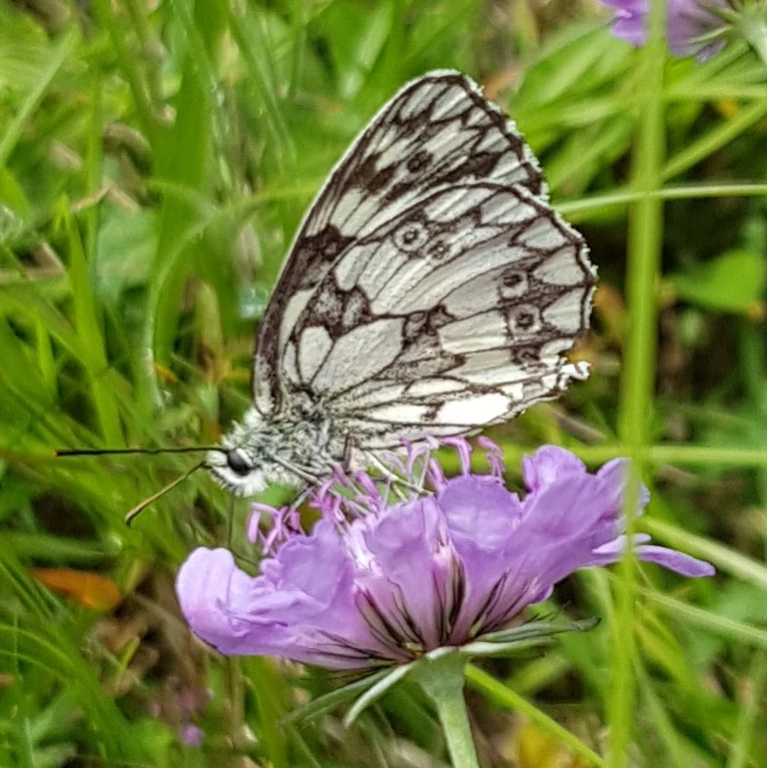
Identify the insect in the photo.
Melanargia galathea
